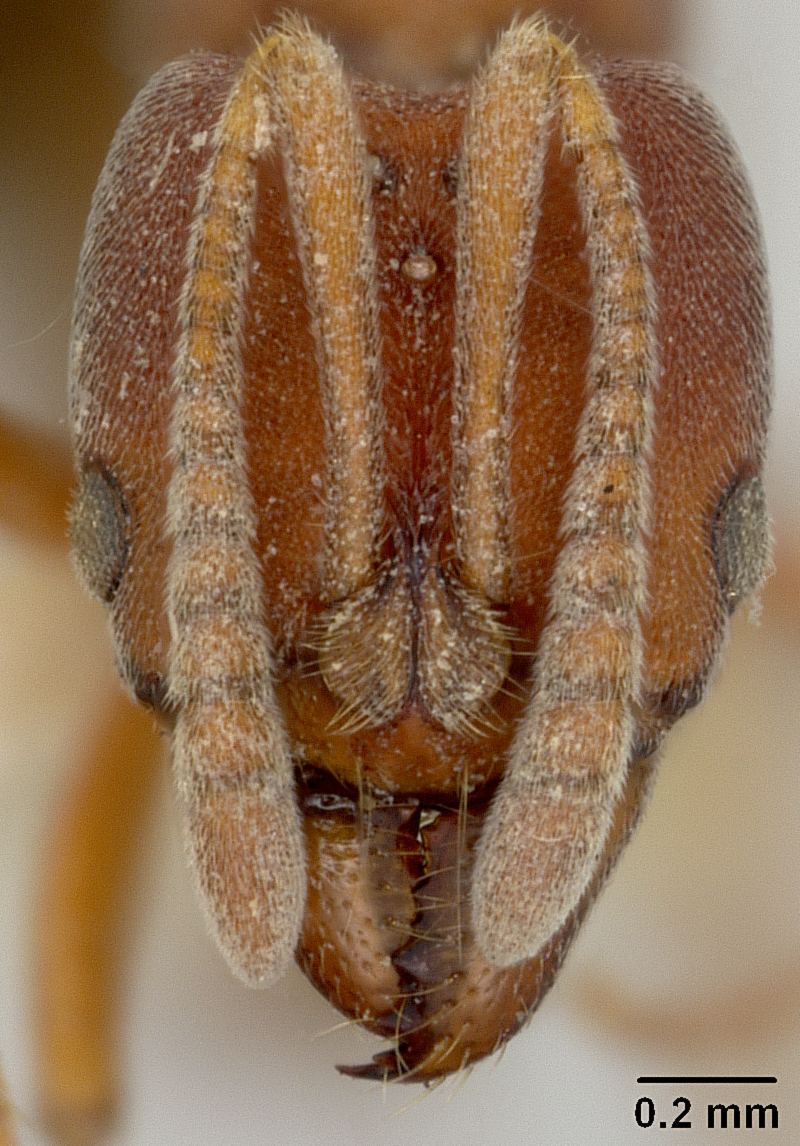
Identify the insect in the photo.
Ponera turaga
